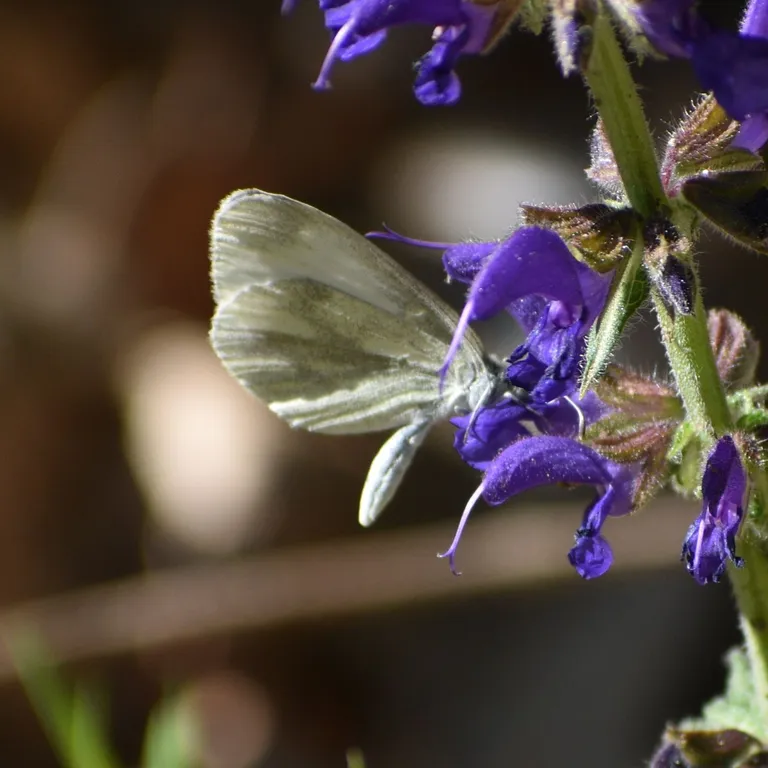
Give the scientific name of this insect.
Leptidea sinapis/juvernica
